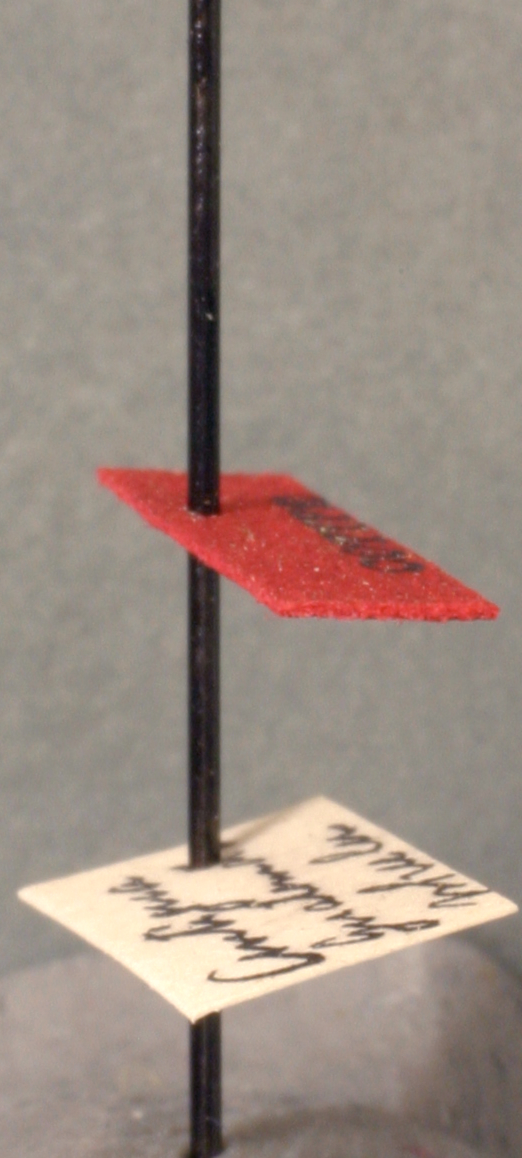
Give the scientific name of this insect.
Macromischa fuscata
